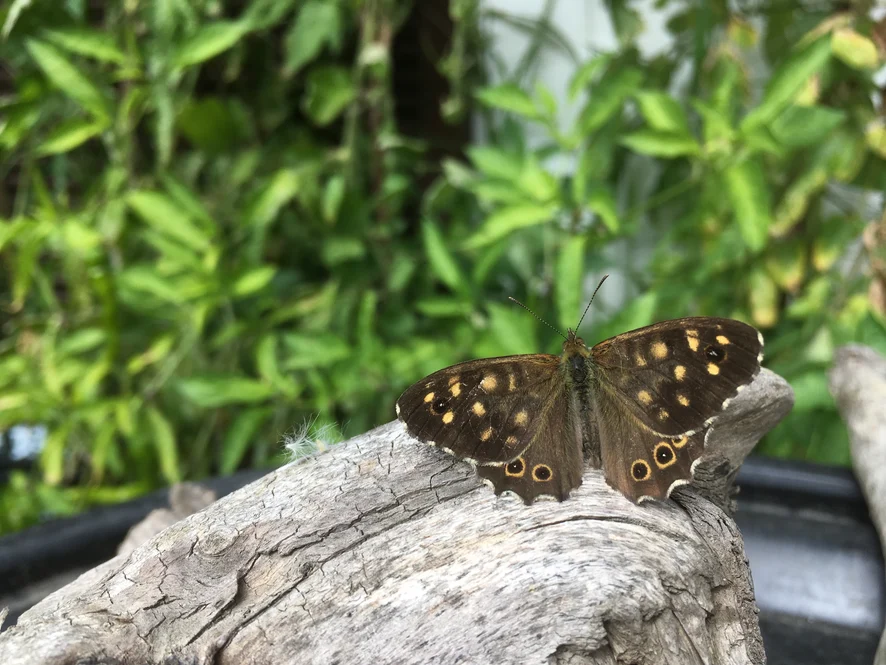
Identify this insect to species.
Pararge aegeria
